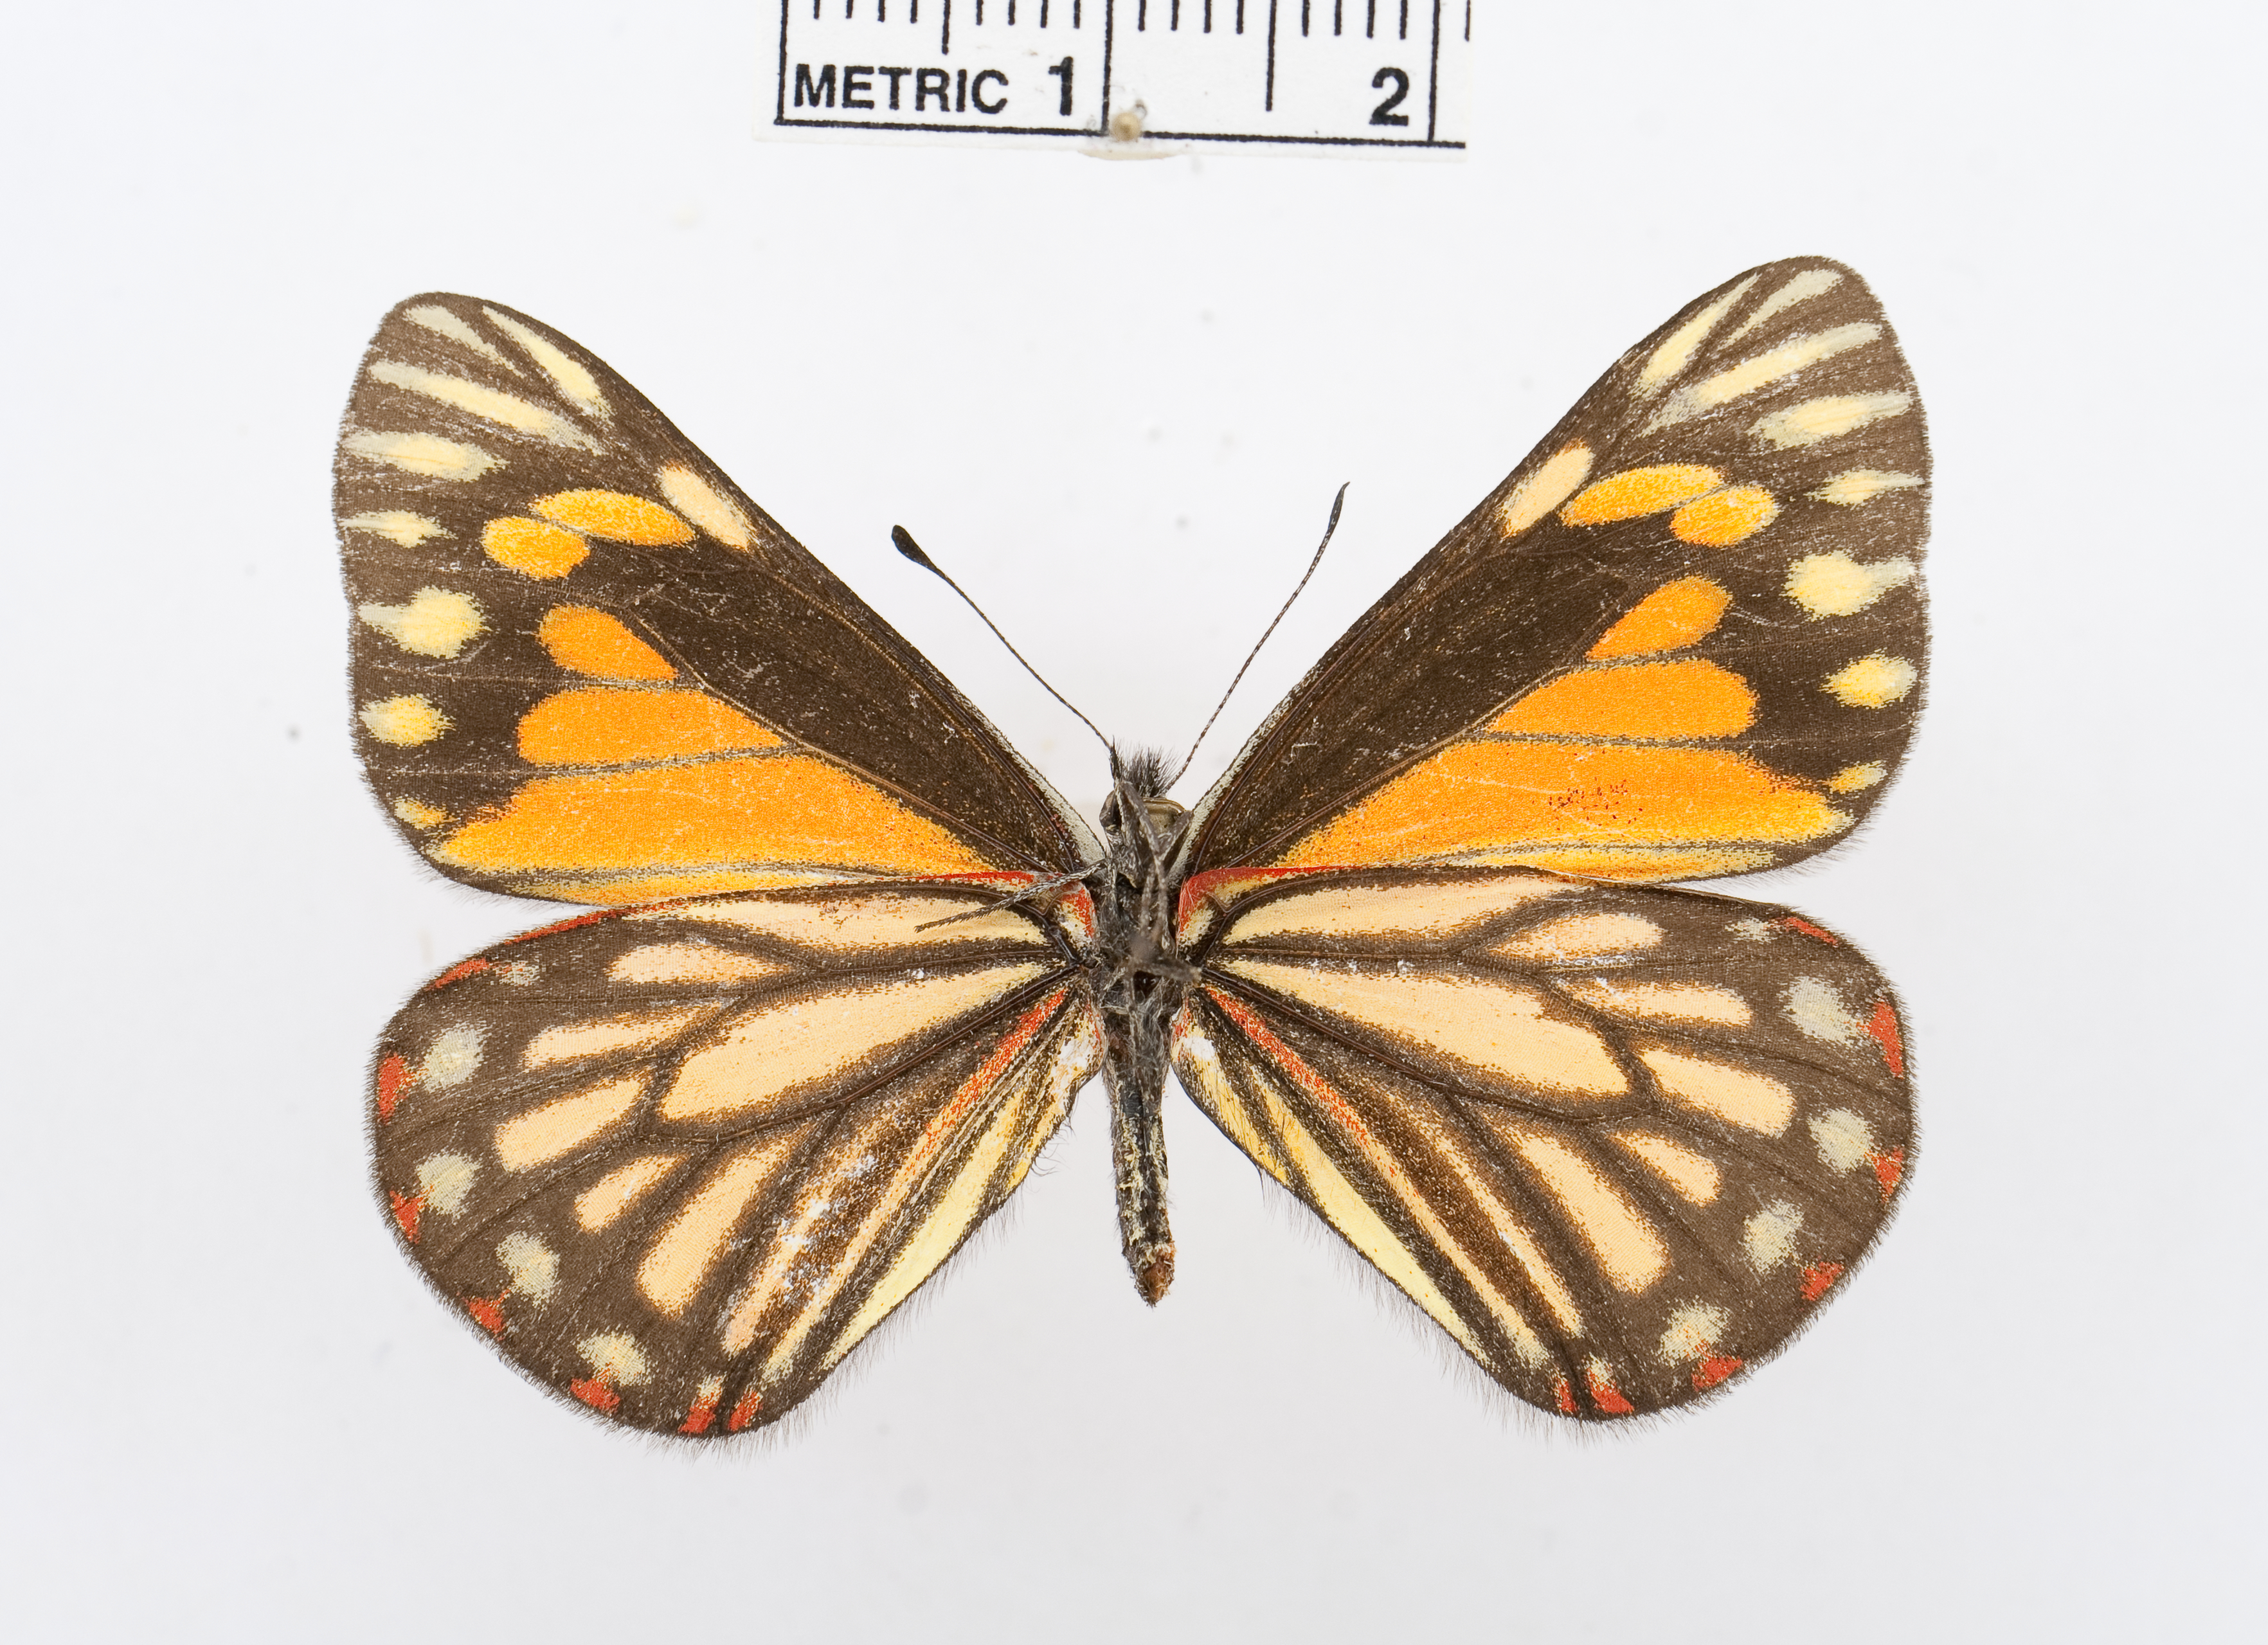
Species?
Neophasia terlooii
